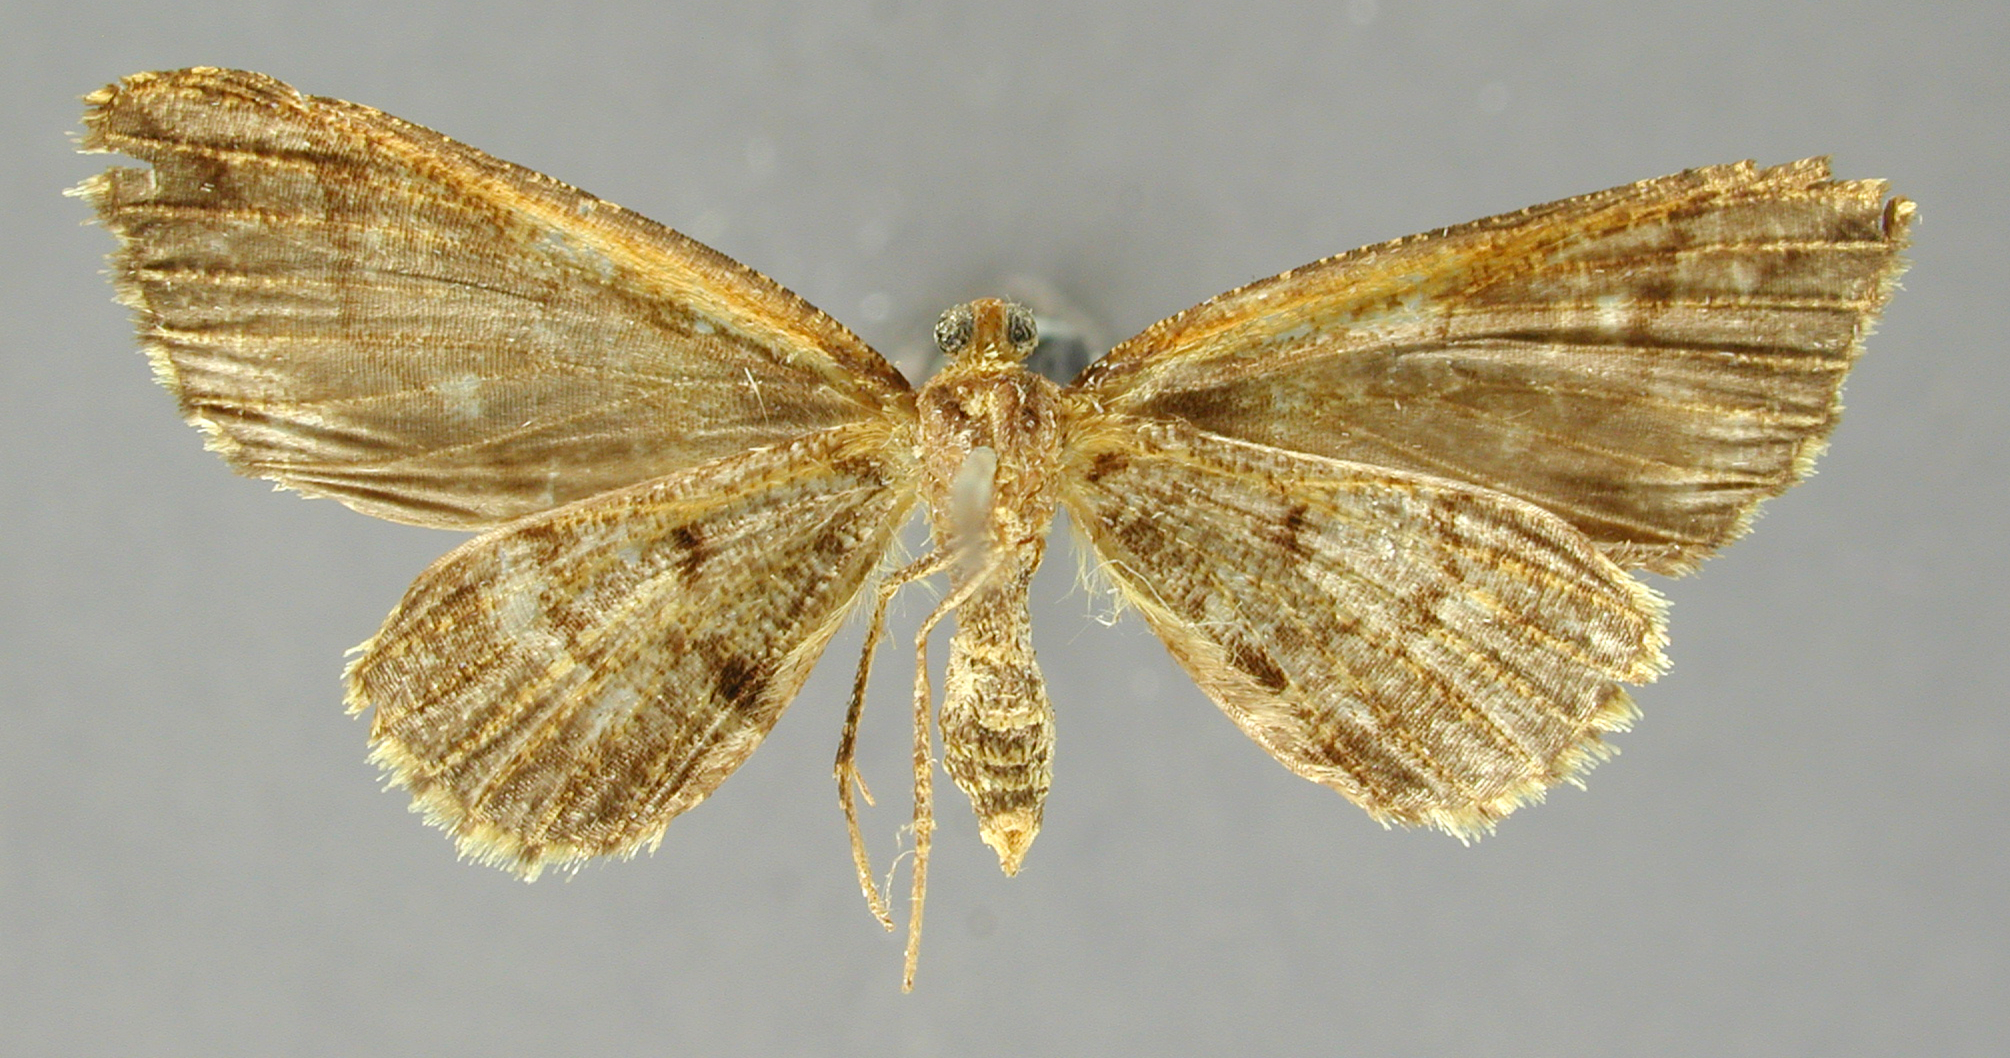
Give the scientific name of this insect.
Psaliodes laticlara
